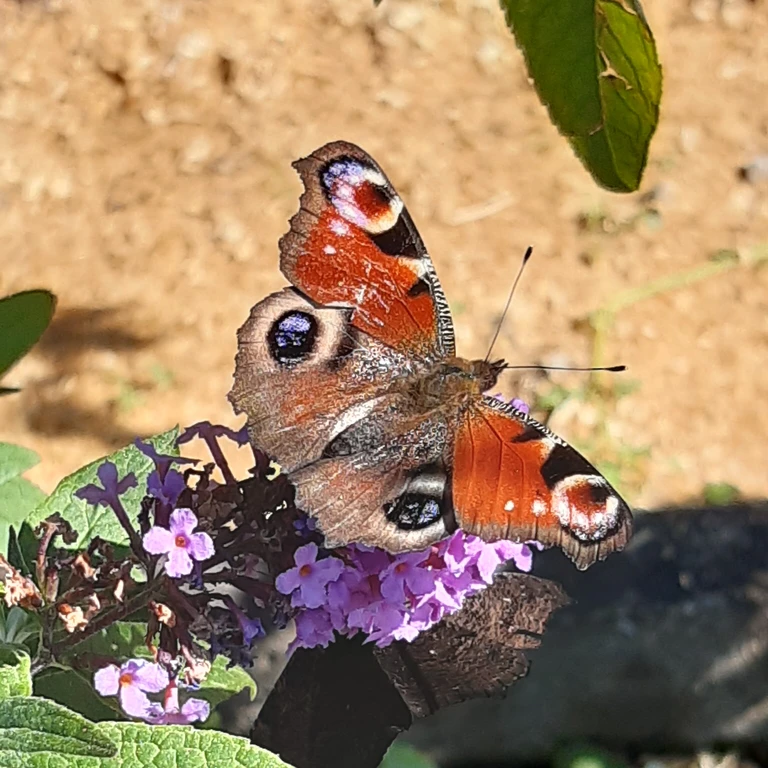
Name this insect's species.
Aglais io
